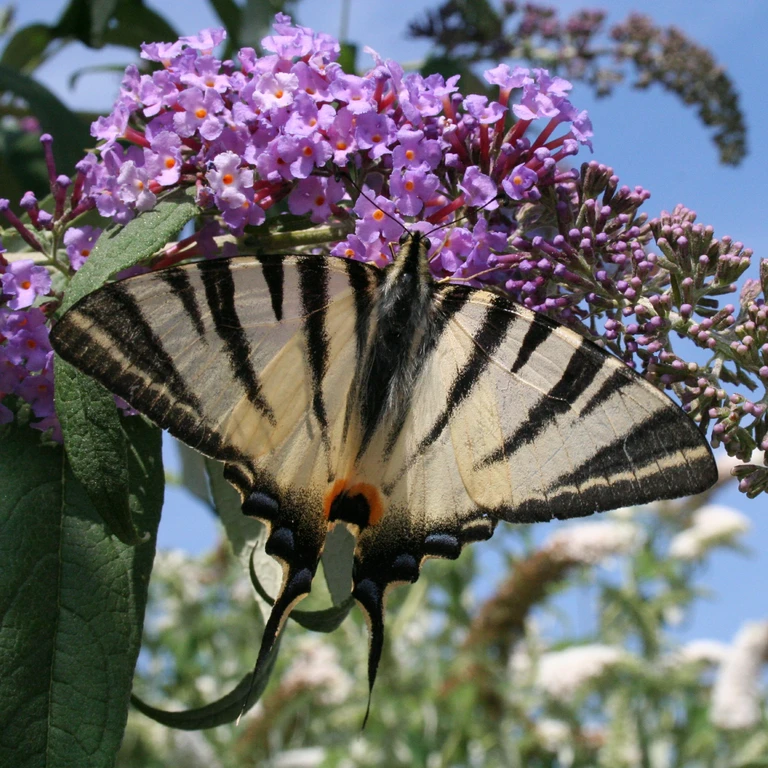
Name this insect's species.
Iphiclides podalirius
